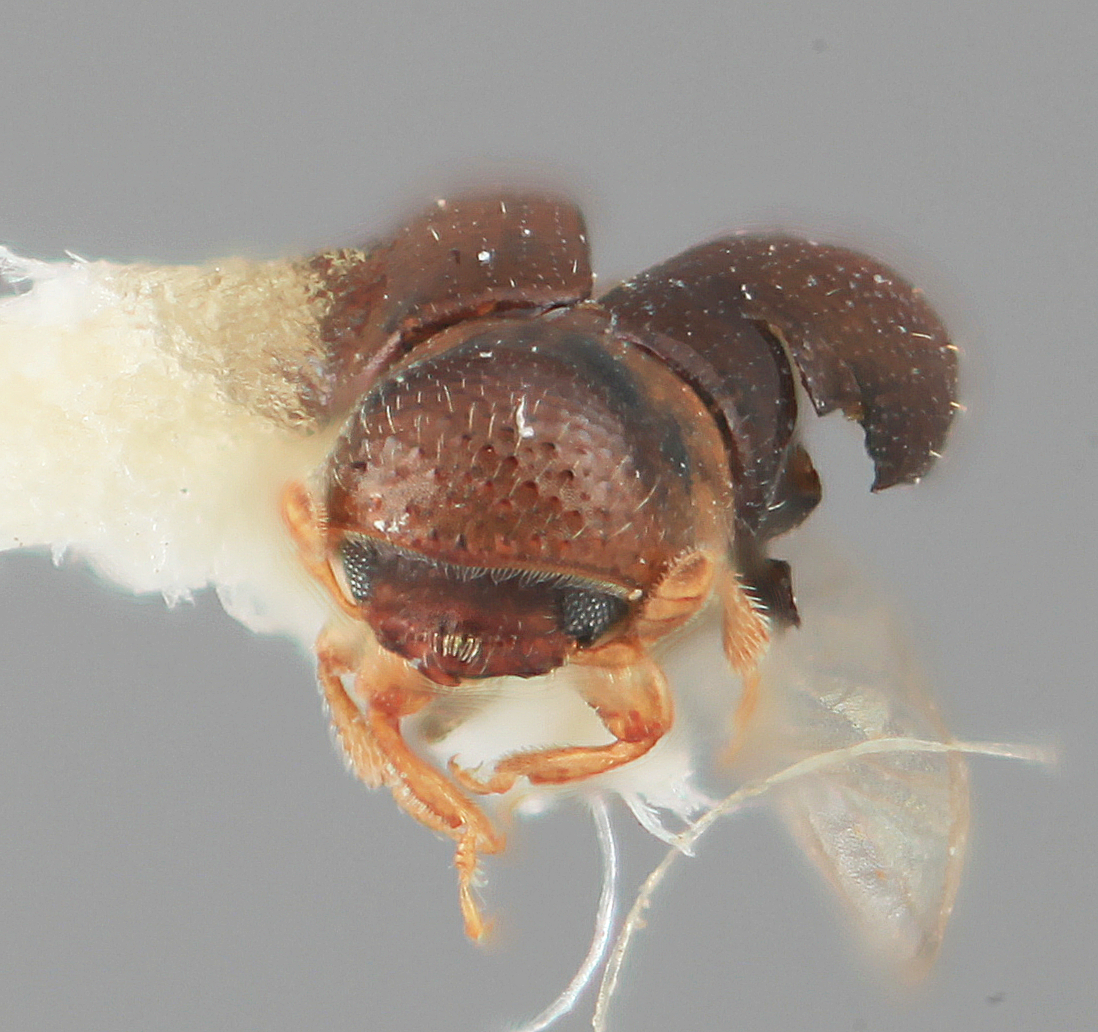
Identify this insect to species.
Microcorthylus degener
